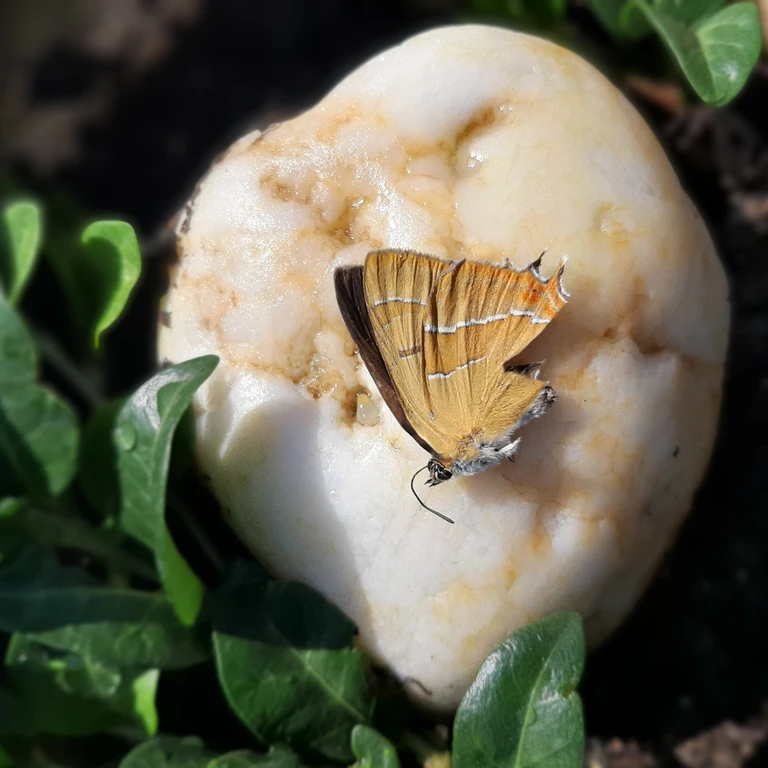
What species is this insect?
Thecla betulae
